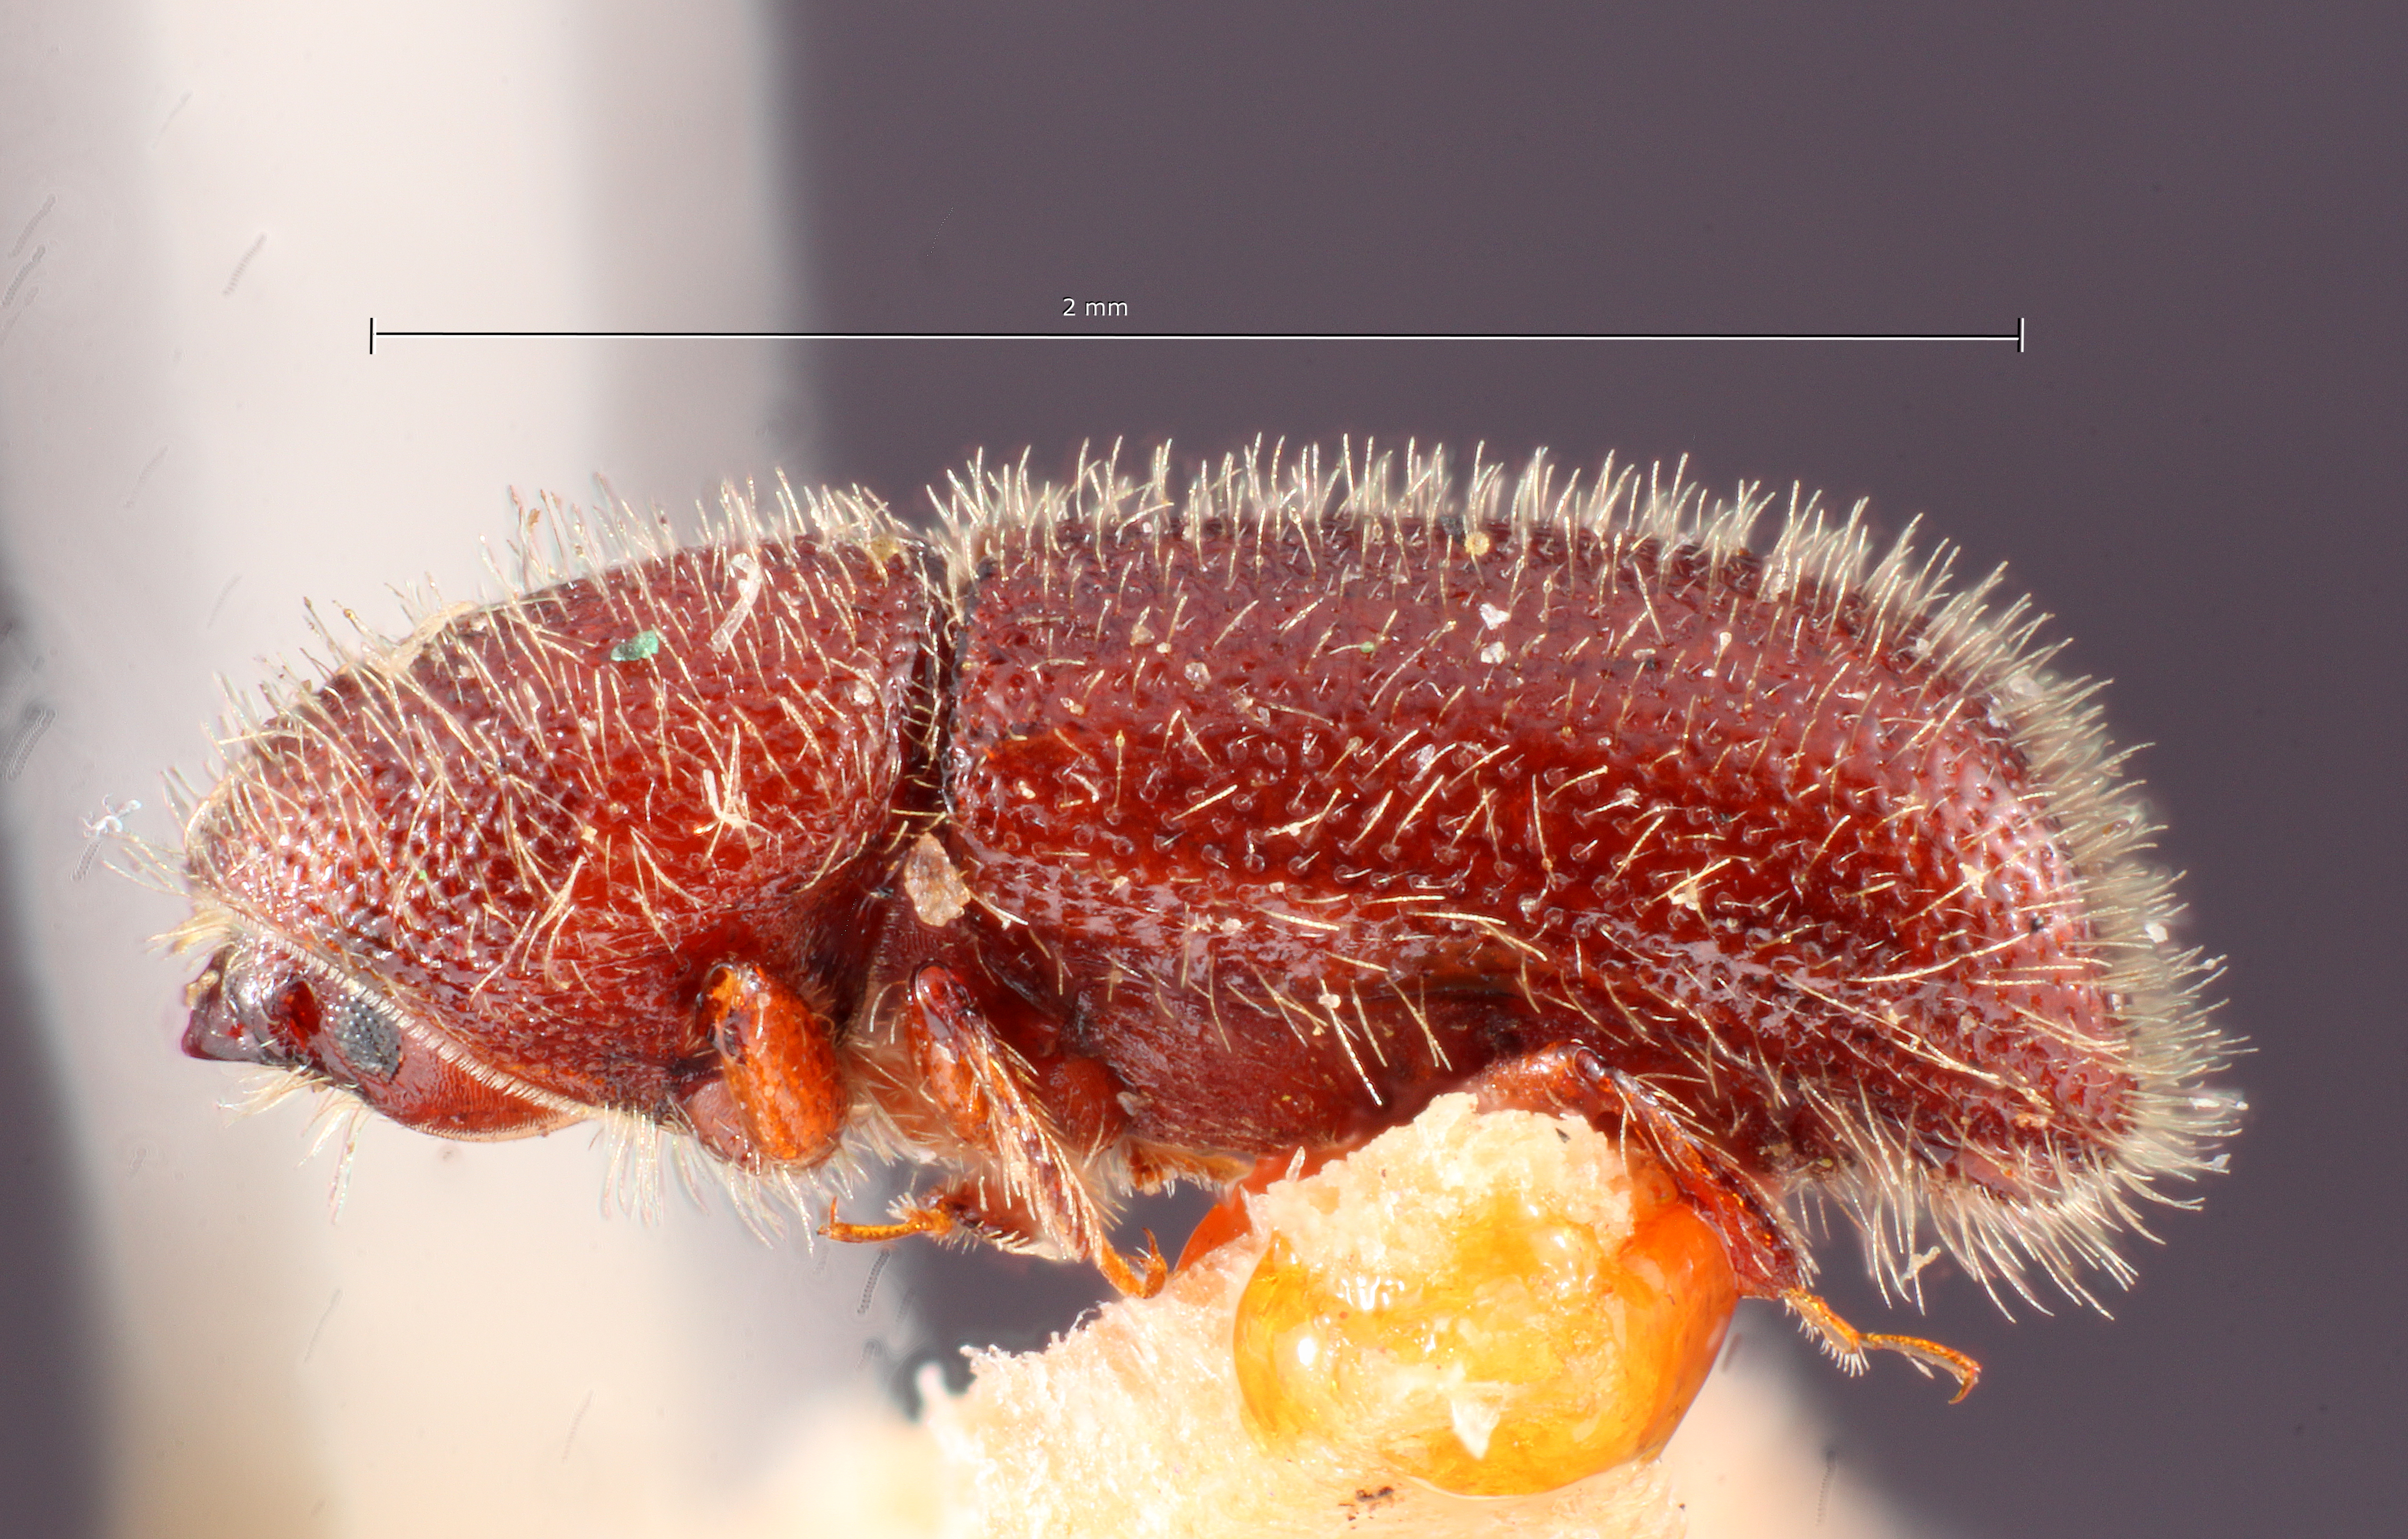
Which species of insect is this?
Xylocleptes knausi
